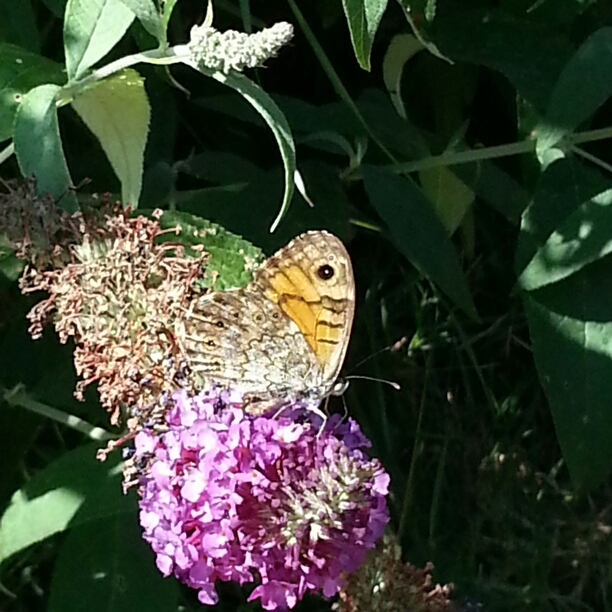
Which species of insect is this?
Lasiommata megera (also Pararge megera)
